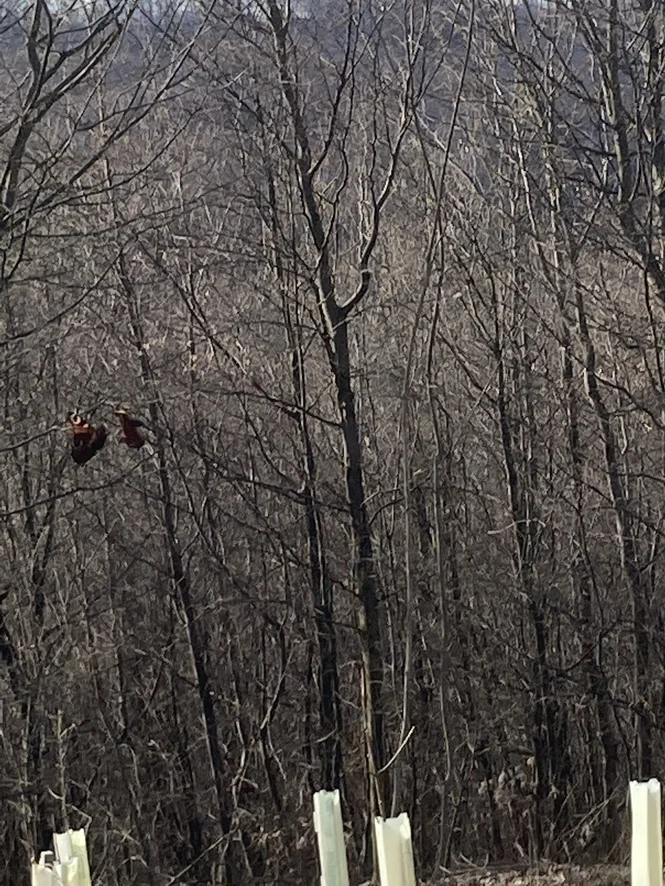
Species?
Aglais io
